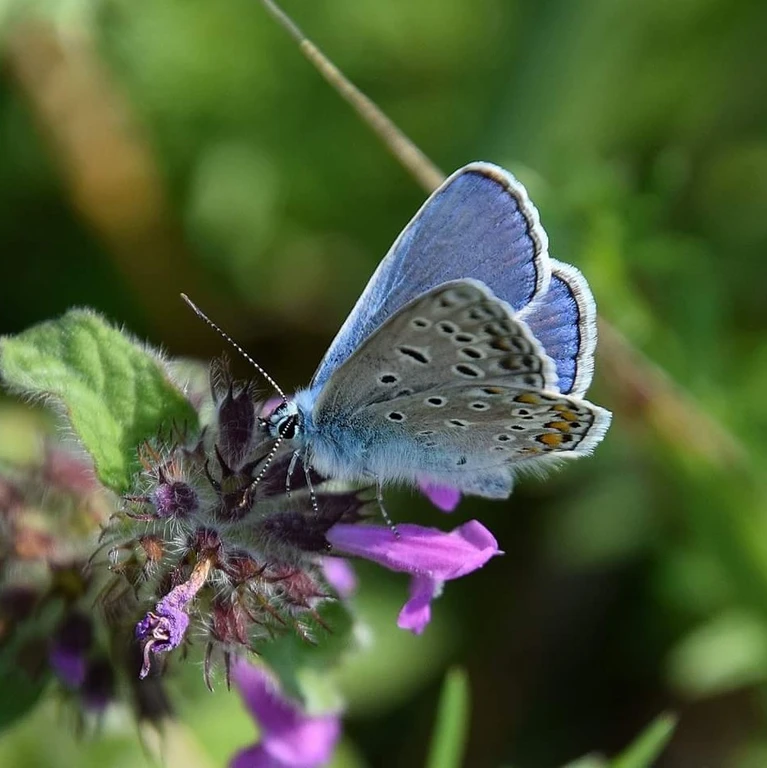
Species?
Polyommatus icarus
